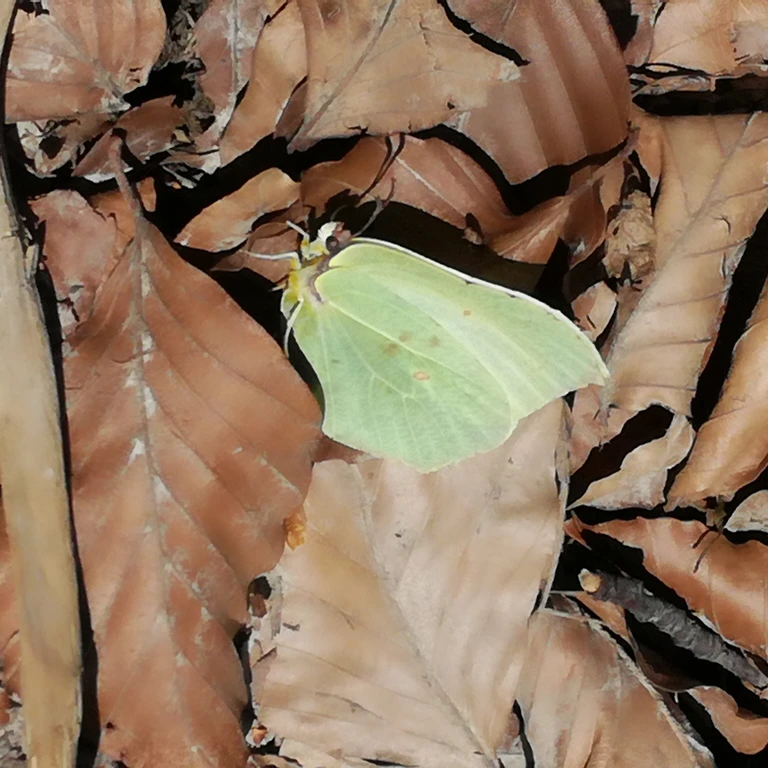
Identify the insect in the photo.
Gonepteryx rhamni
